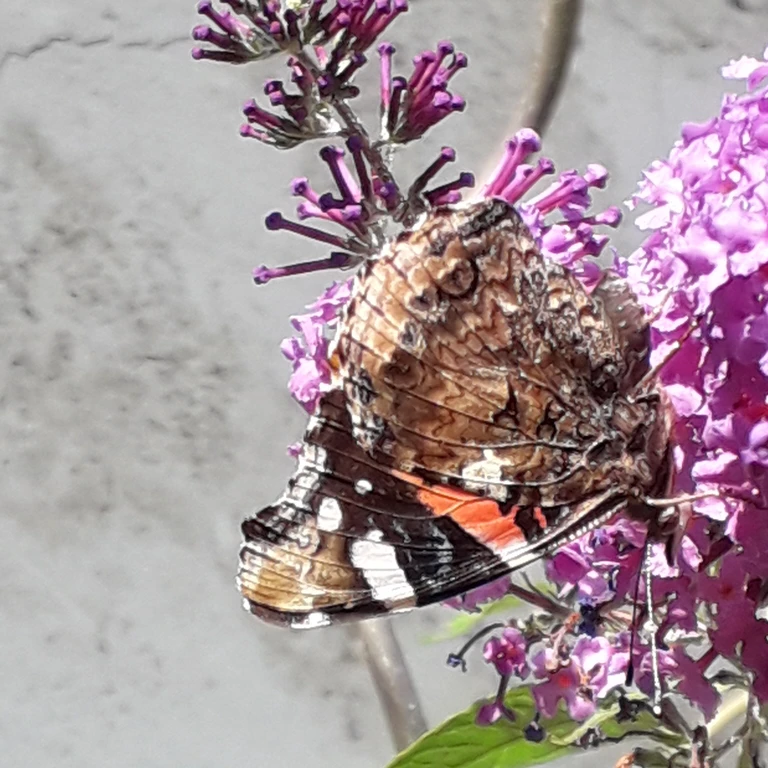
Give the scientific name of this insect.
Vanessa atalanta
